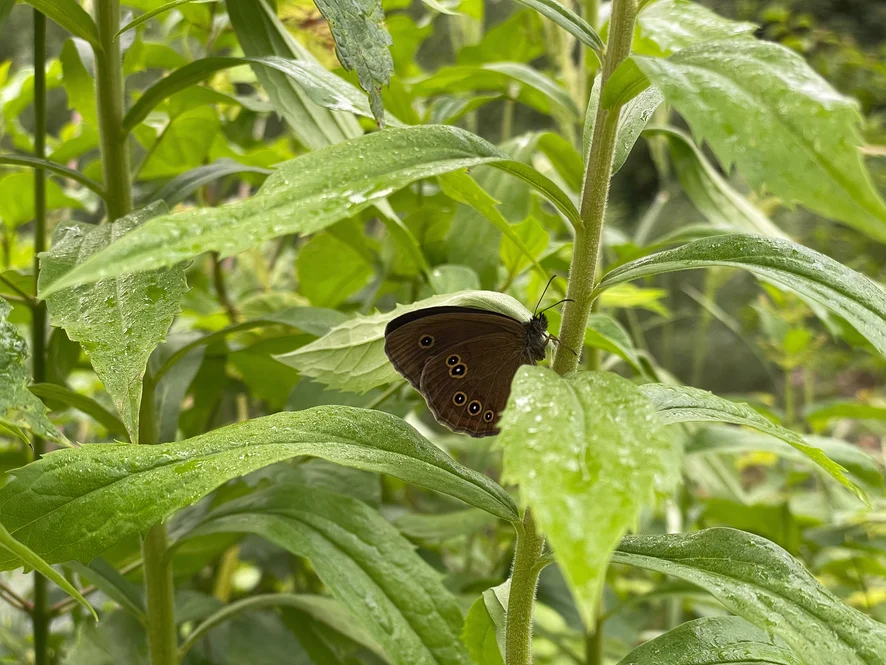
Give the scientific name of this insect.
Aphantopus hyperantus
